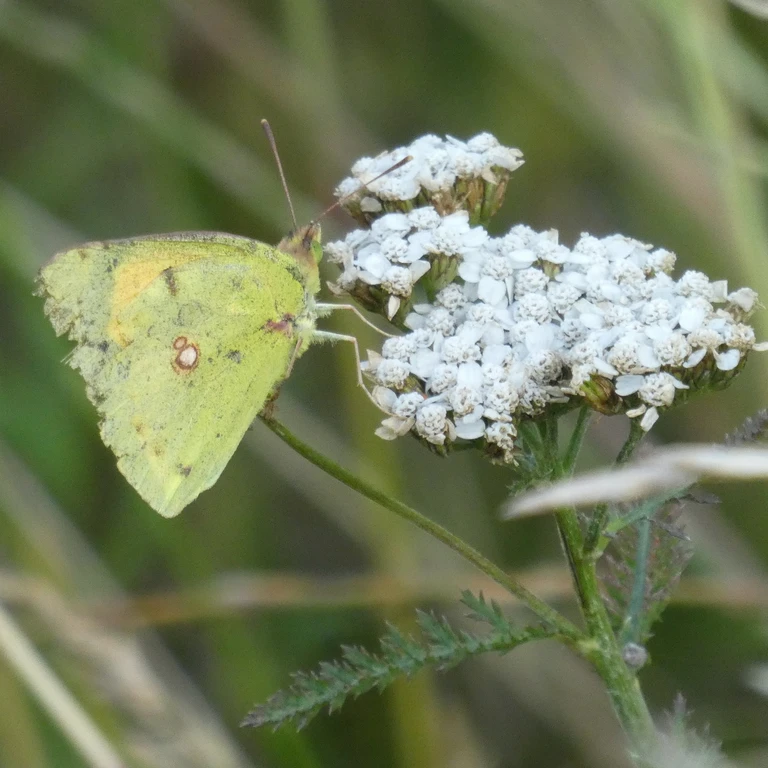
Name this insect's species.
Colias croceus
